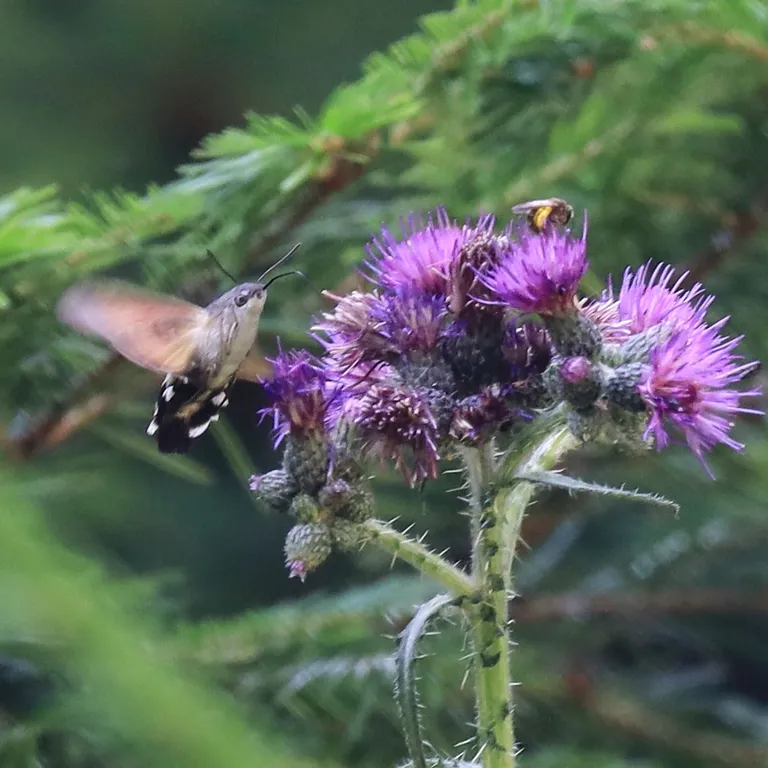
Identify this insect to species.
Macroglossum stellatarum
